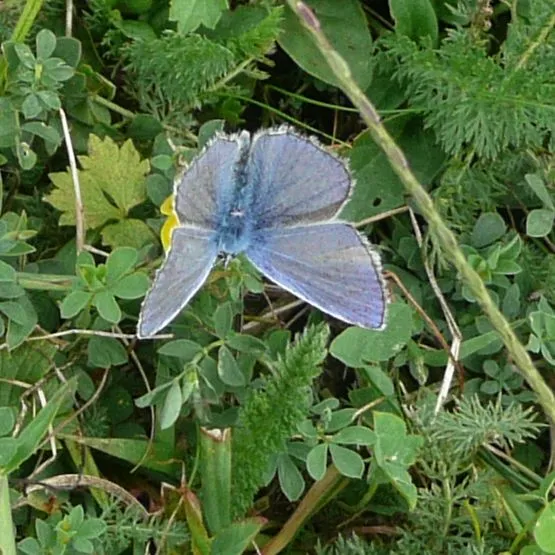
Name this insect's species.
Polyommatus icarus
